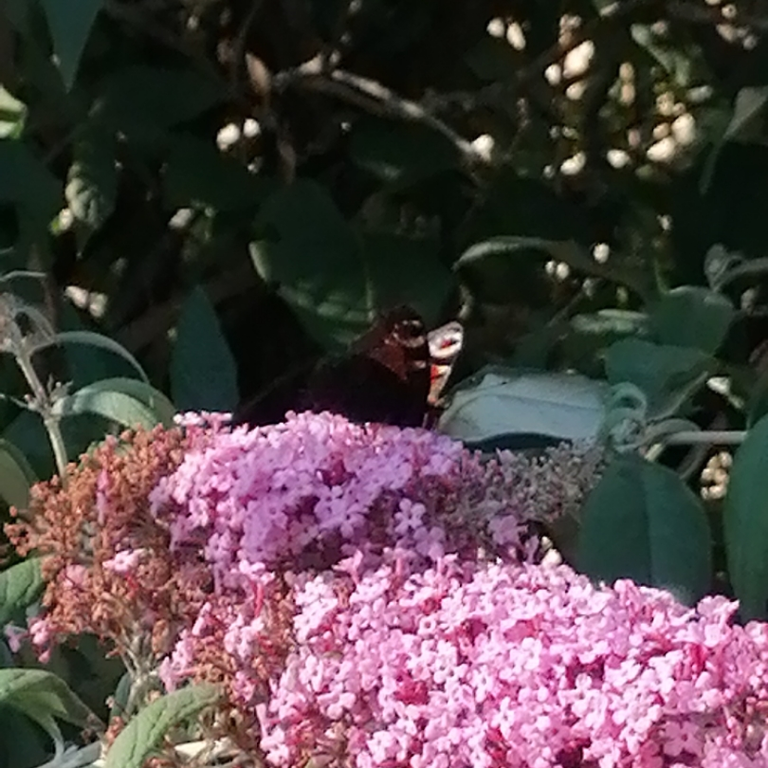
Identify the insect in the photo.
Aglais io
